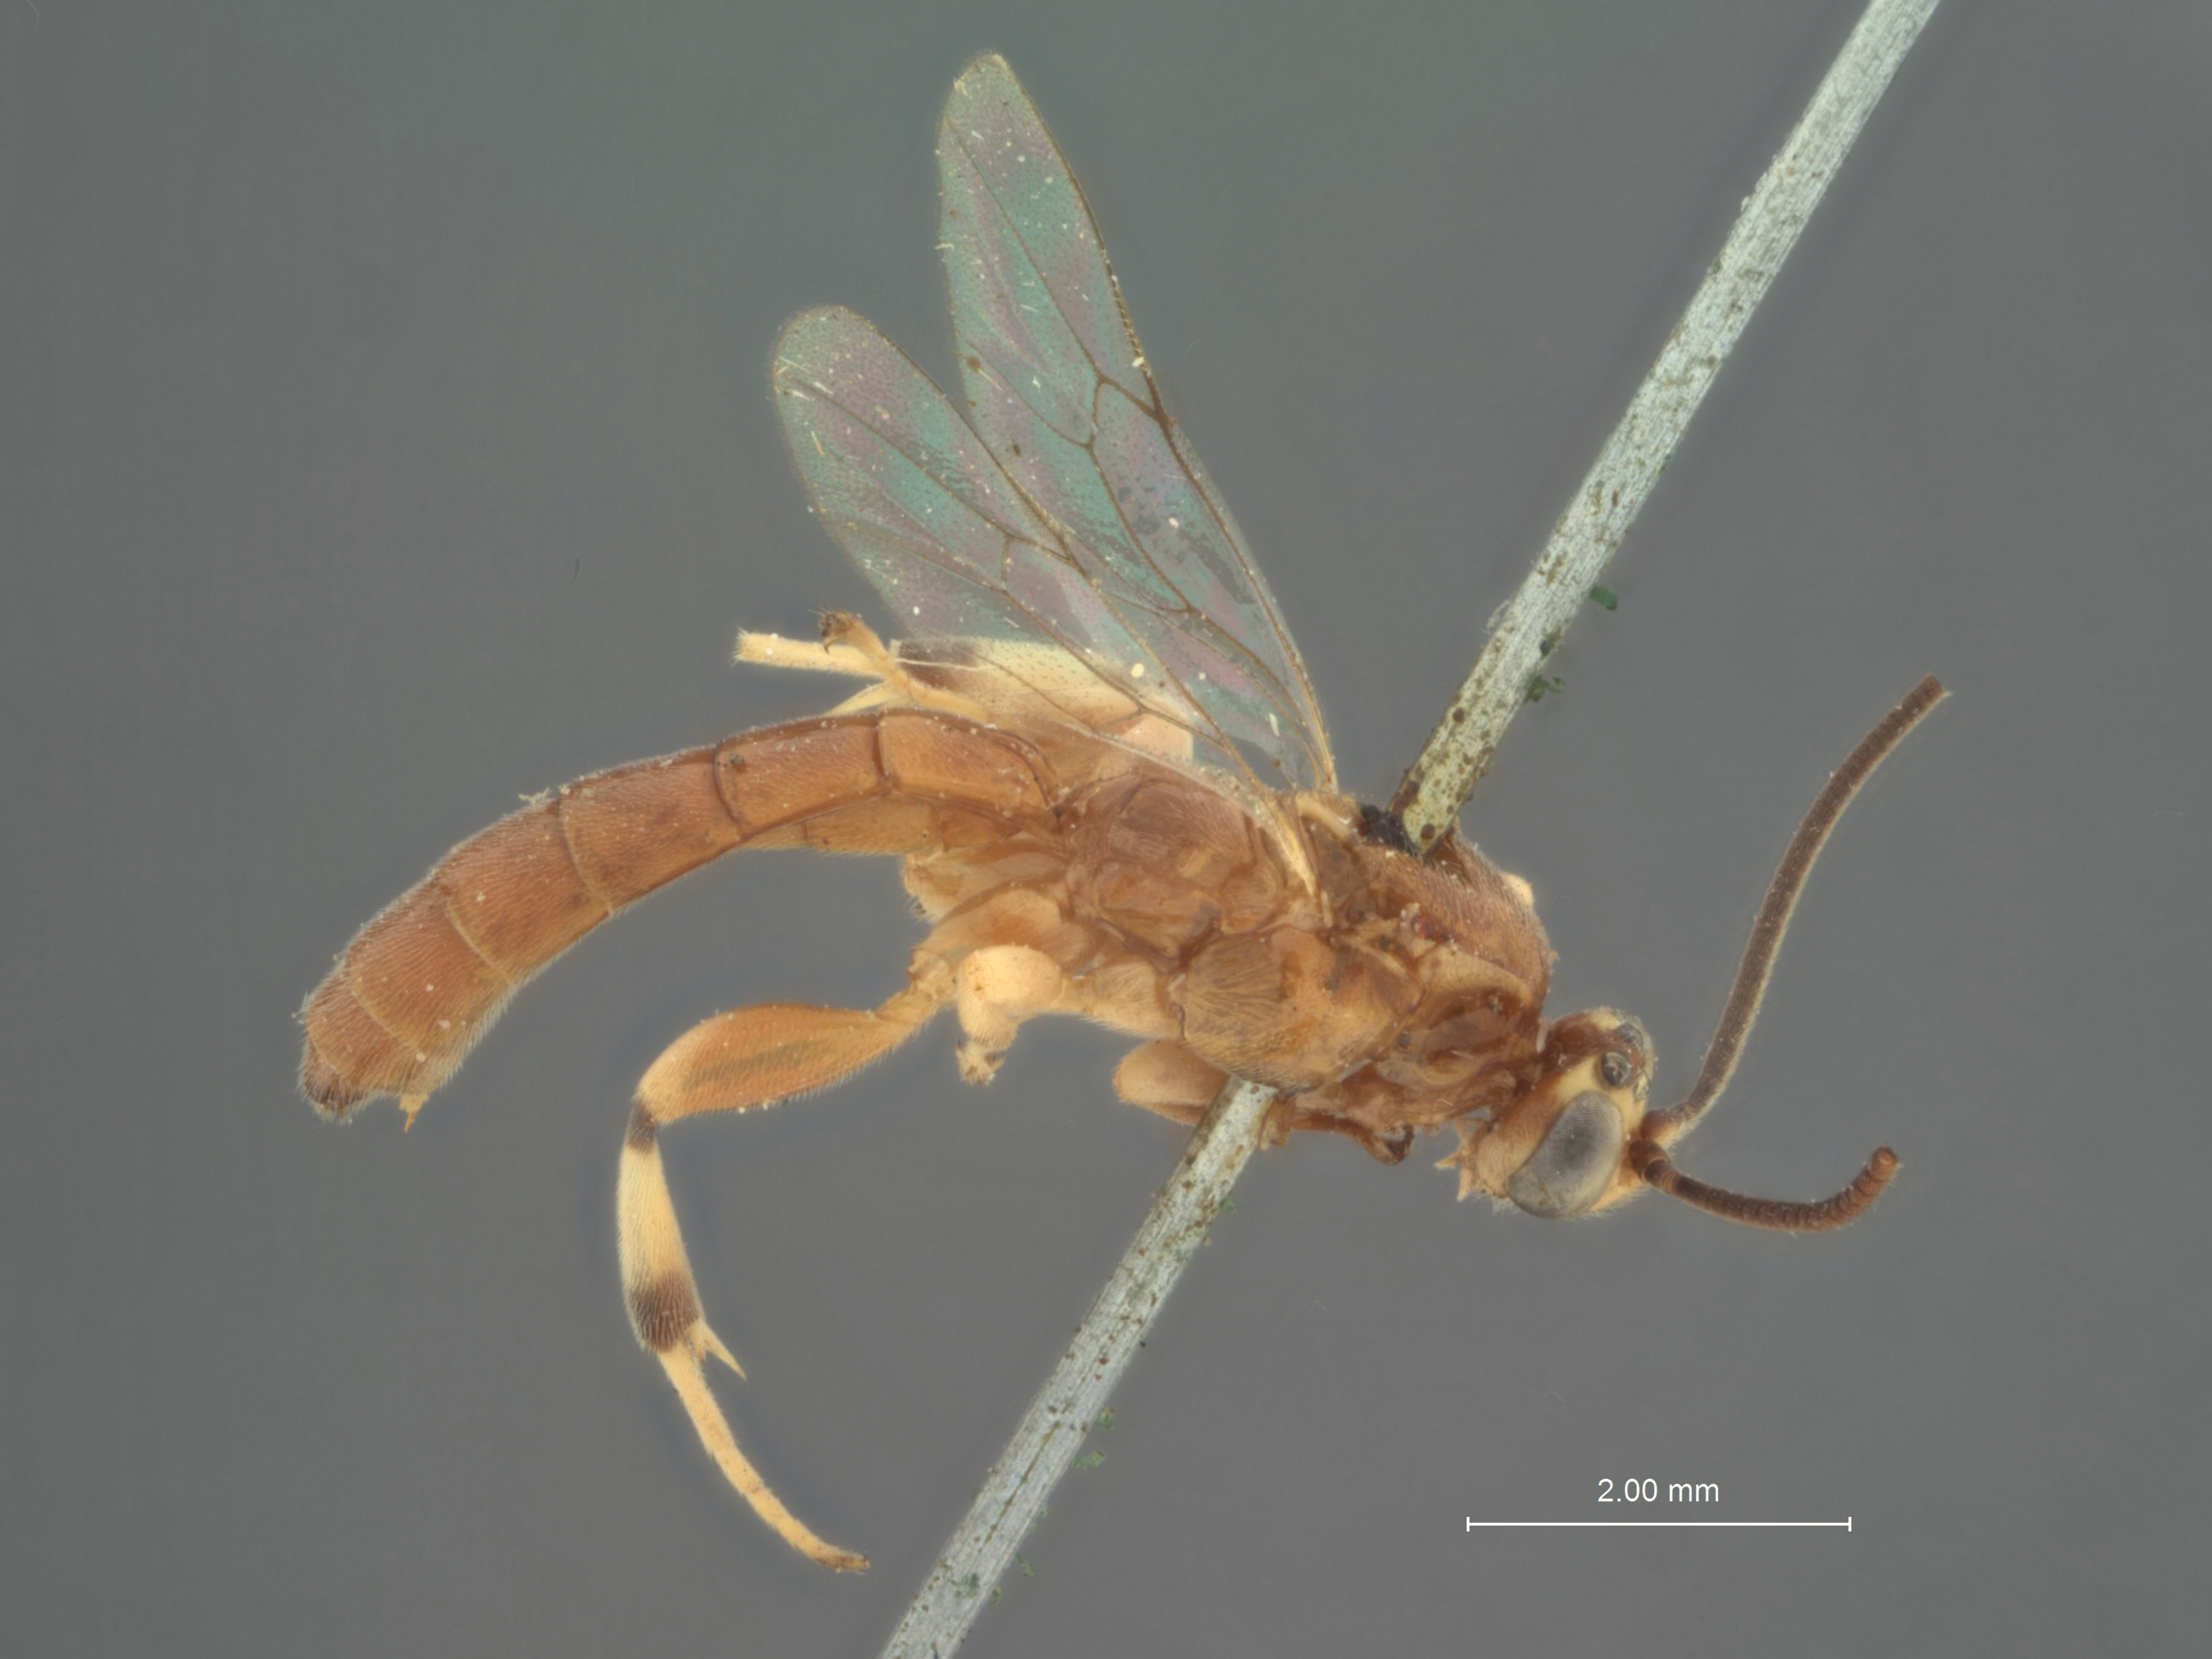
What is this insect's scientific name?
Amesolytus ferruginens
